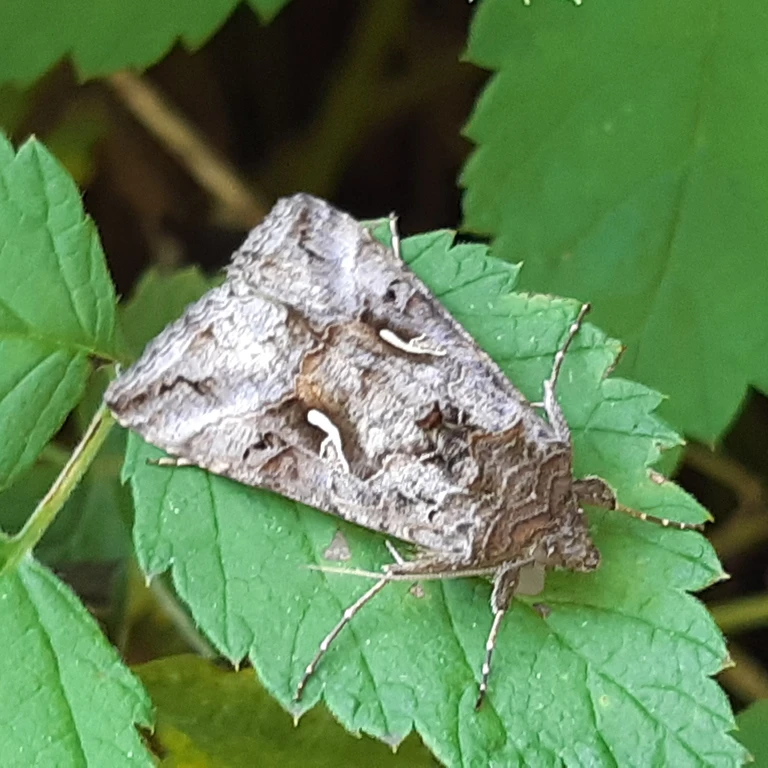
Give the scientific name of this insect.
Autographa gamma
